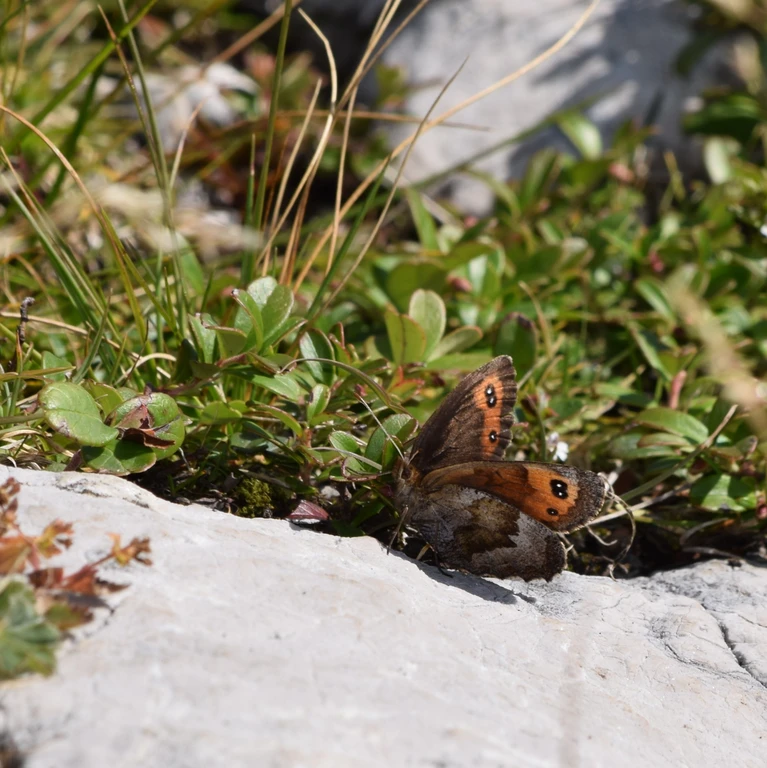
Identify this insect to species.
Erebia pronoe
